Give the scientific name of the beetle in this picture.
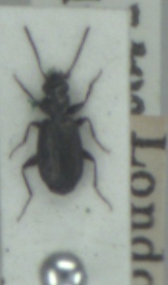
Syntomus foveatus
